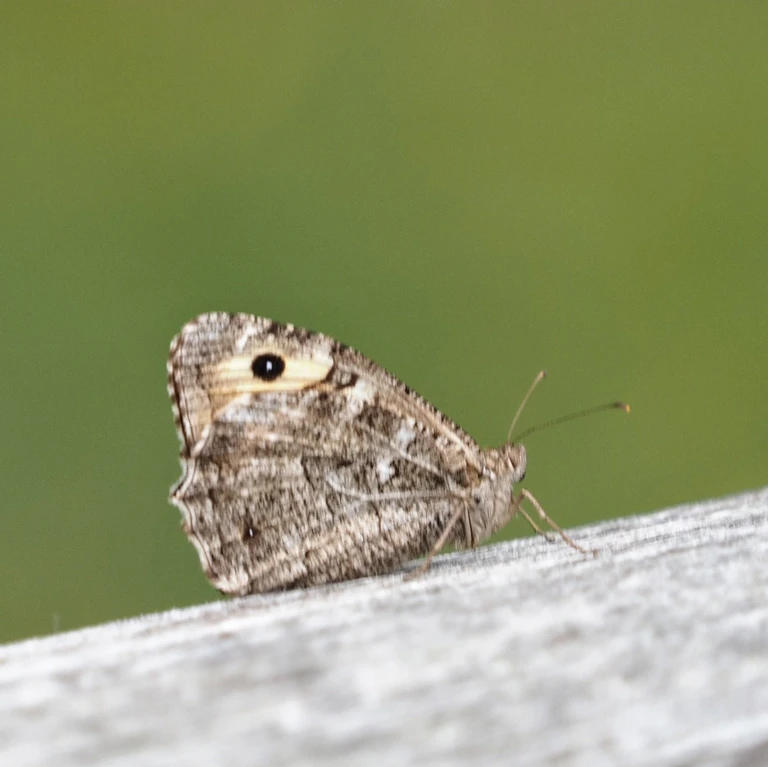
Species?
Hipparchia semele
